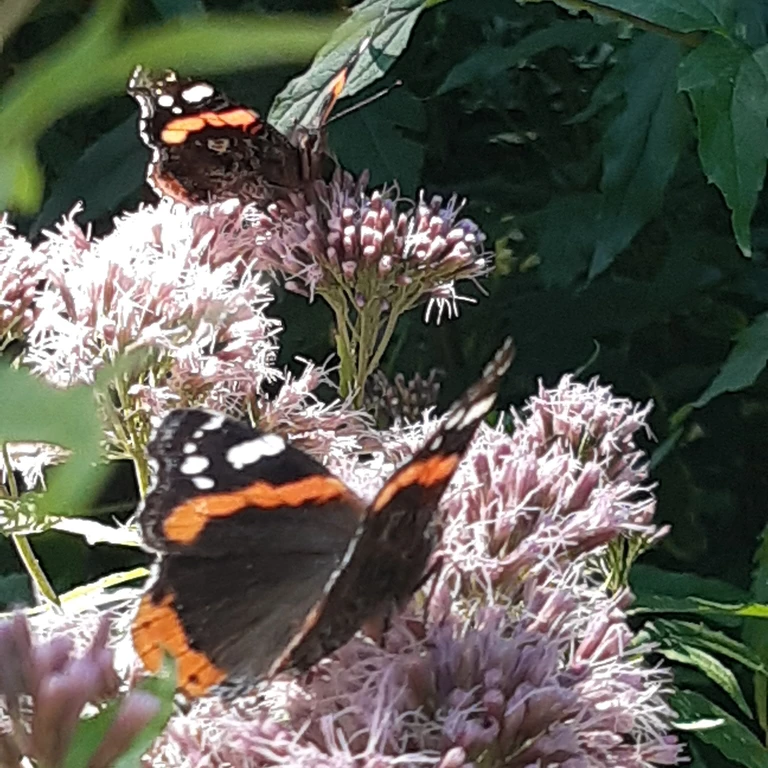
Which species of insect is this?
Vanessa atalanta
